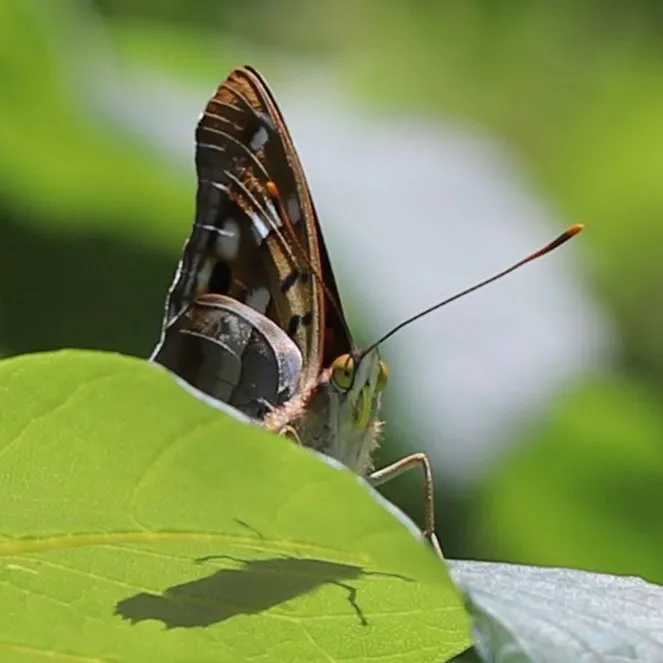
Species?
Apatura ilia
